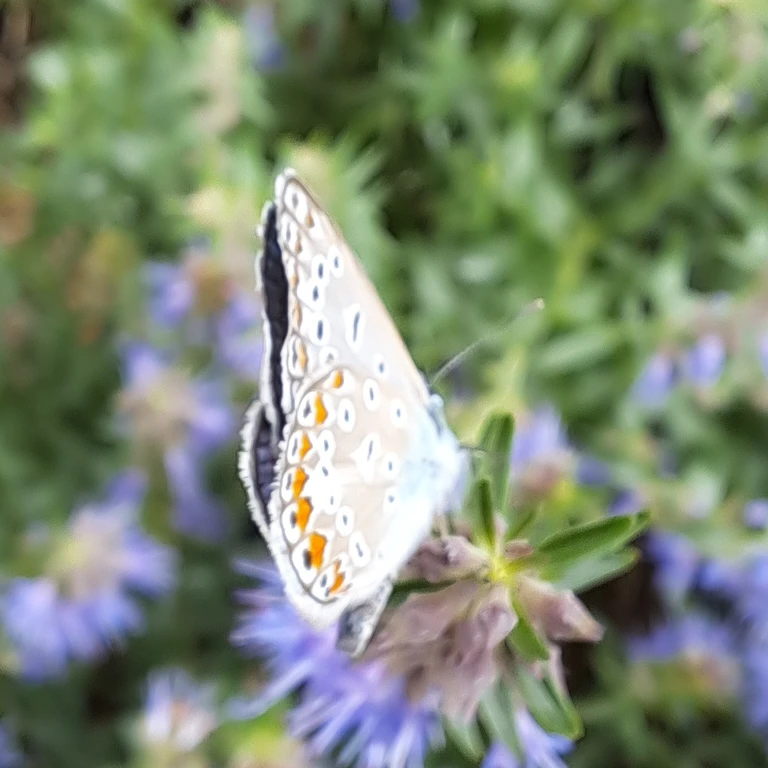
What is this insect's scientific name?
Polyommatus icarus
